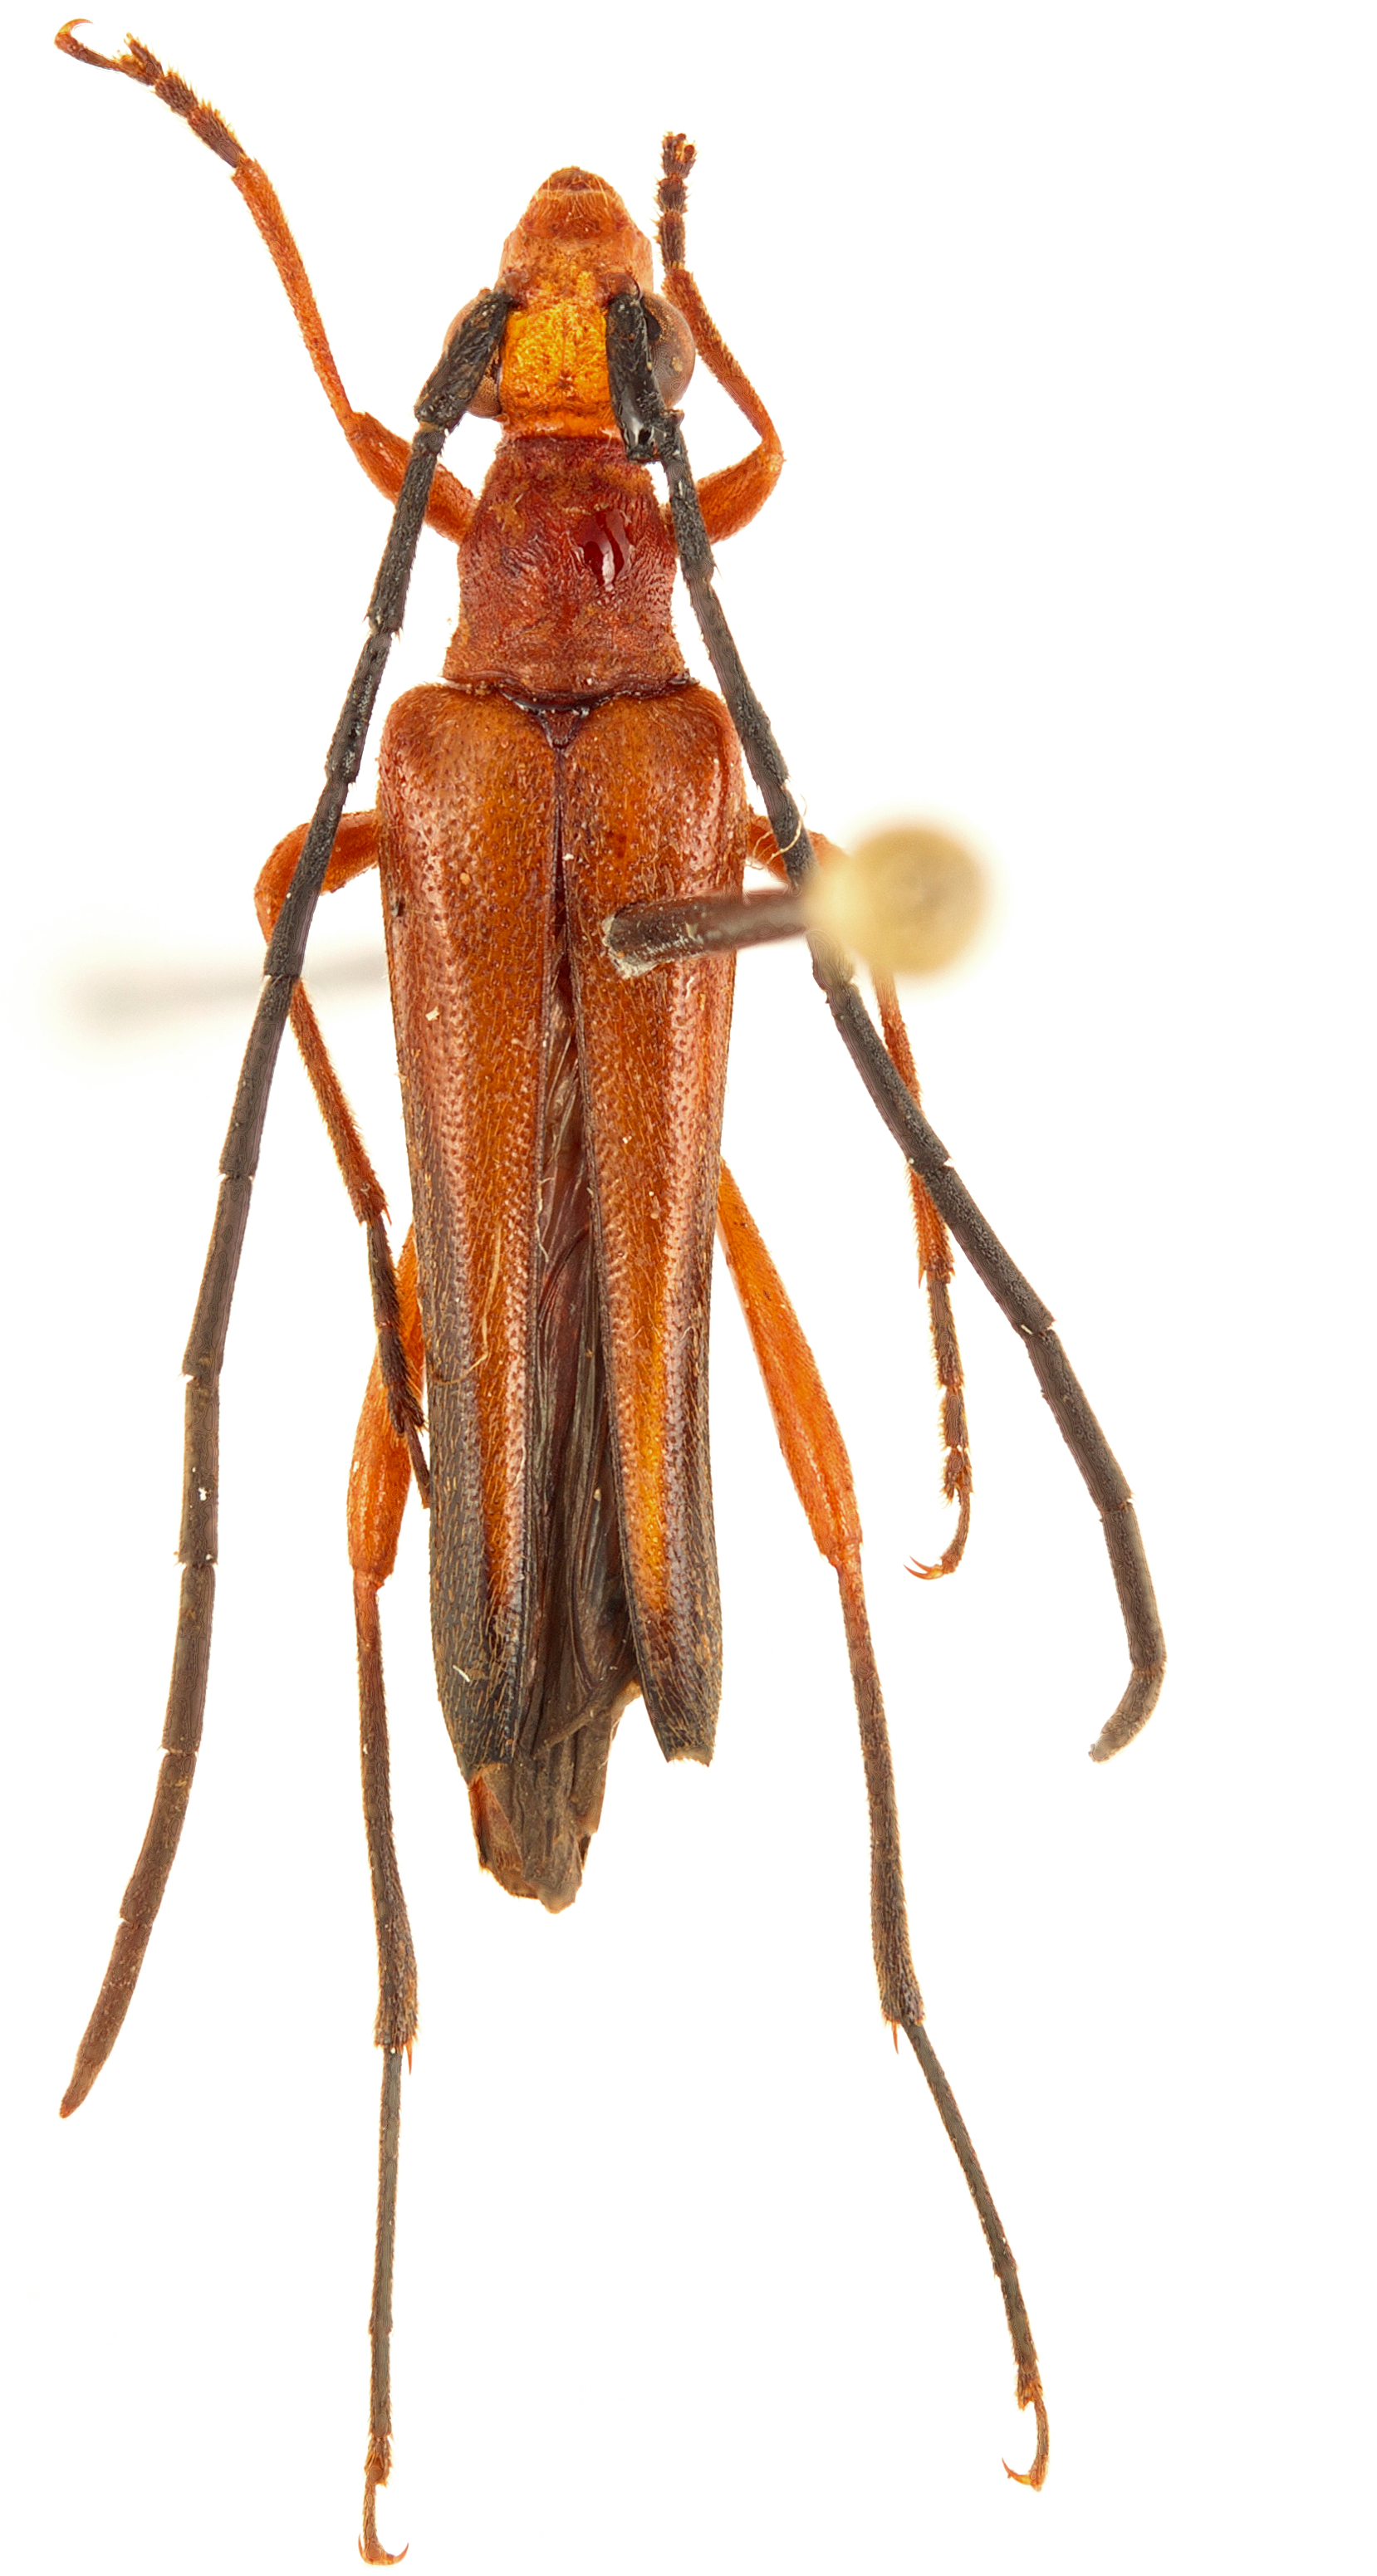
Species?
Eustrangalis anticereducta
